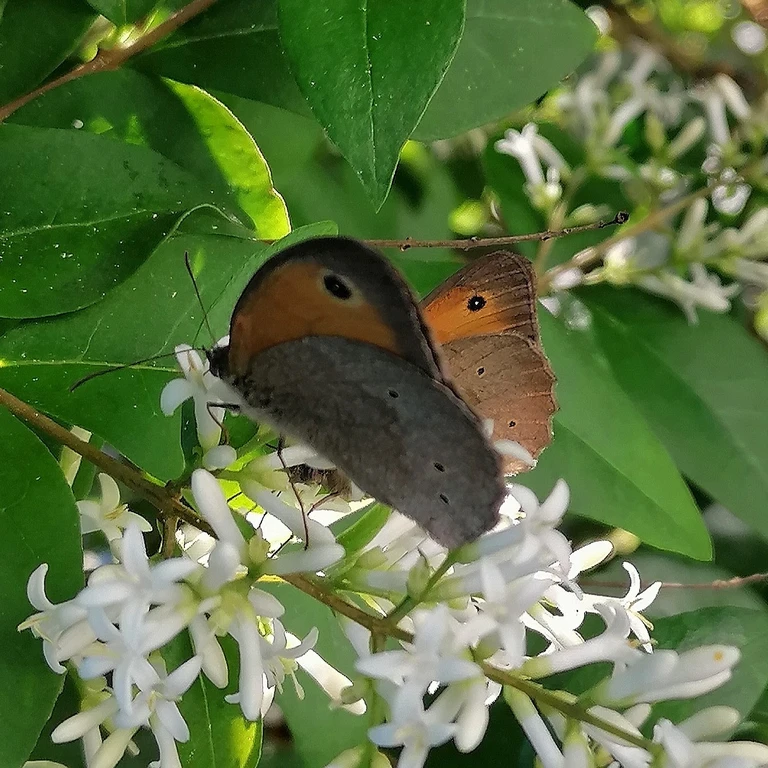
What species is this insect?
Maniola jurtina
